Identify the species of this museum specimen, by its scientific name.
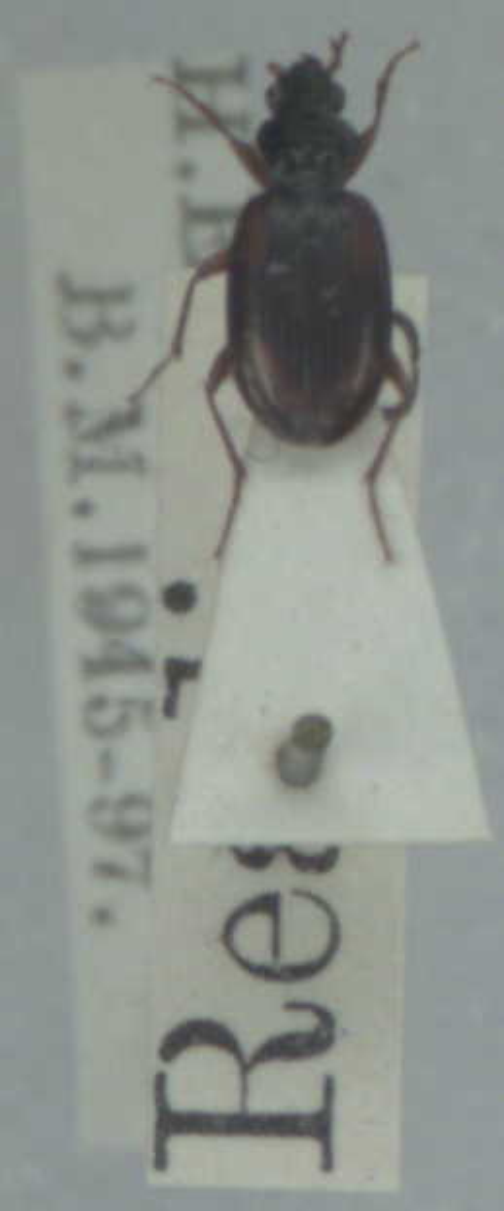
Bembidion tetracolum
